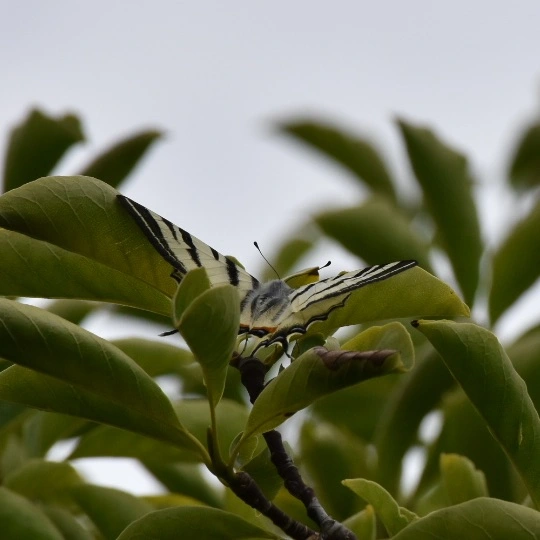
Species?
Iphiclides podalirius
